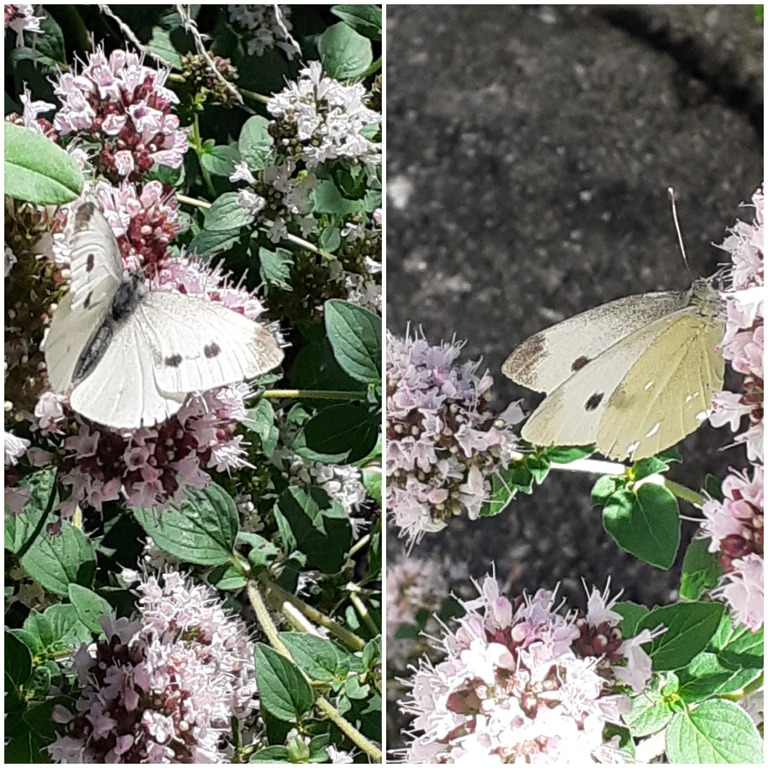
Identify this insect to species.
Pieris rapae
